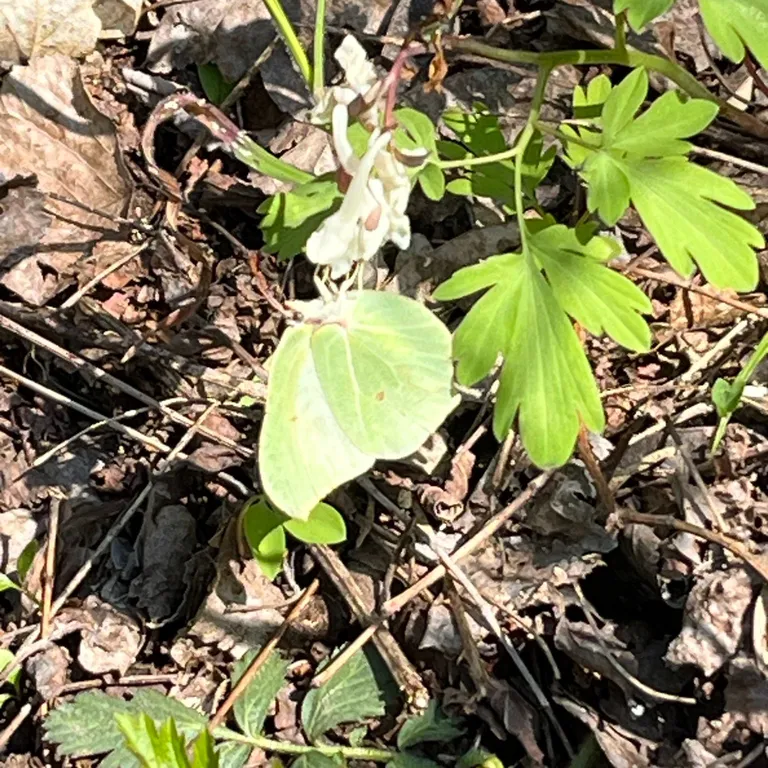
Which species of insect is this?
Gonepteryx rhamni
